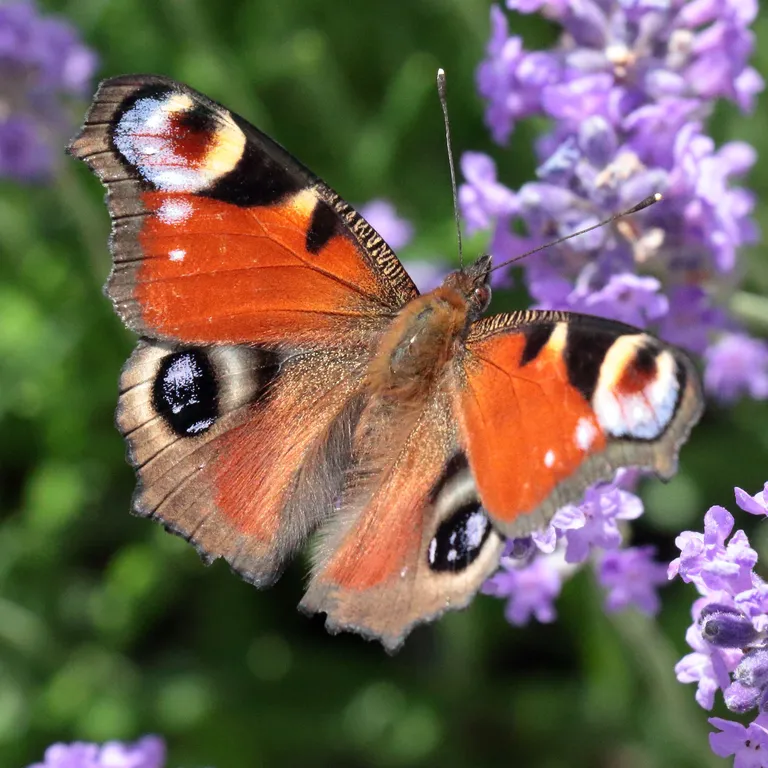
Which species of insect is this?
Aglais io
